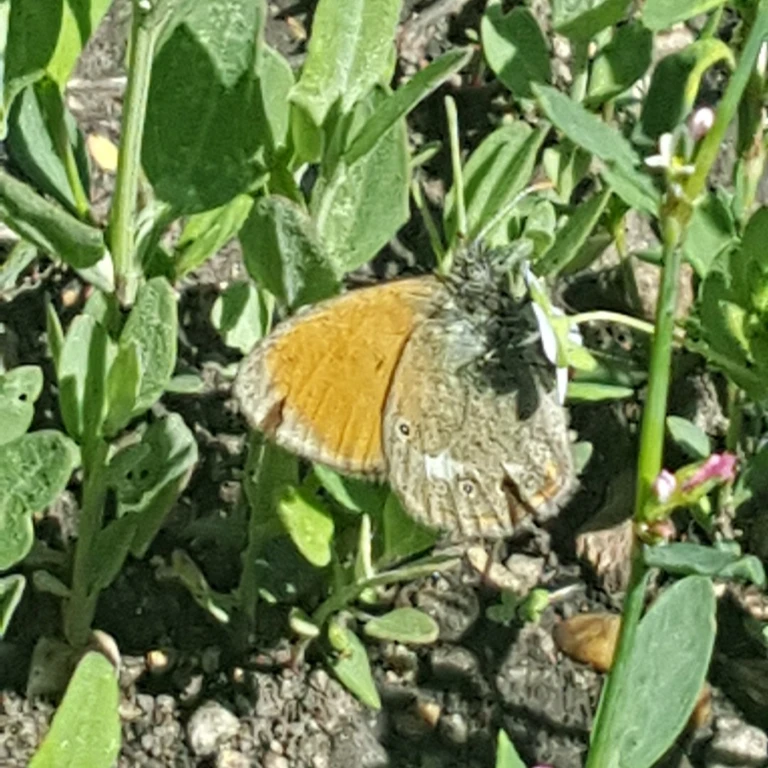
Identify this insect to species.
Coenonympha glycerion (also Coenonympha iphis)
